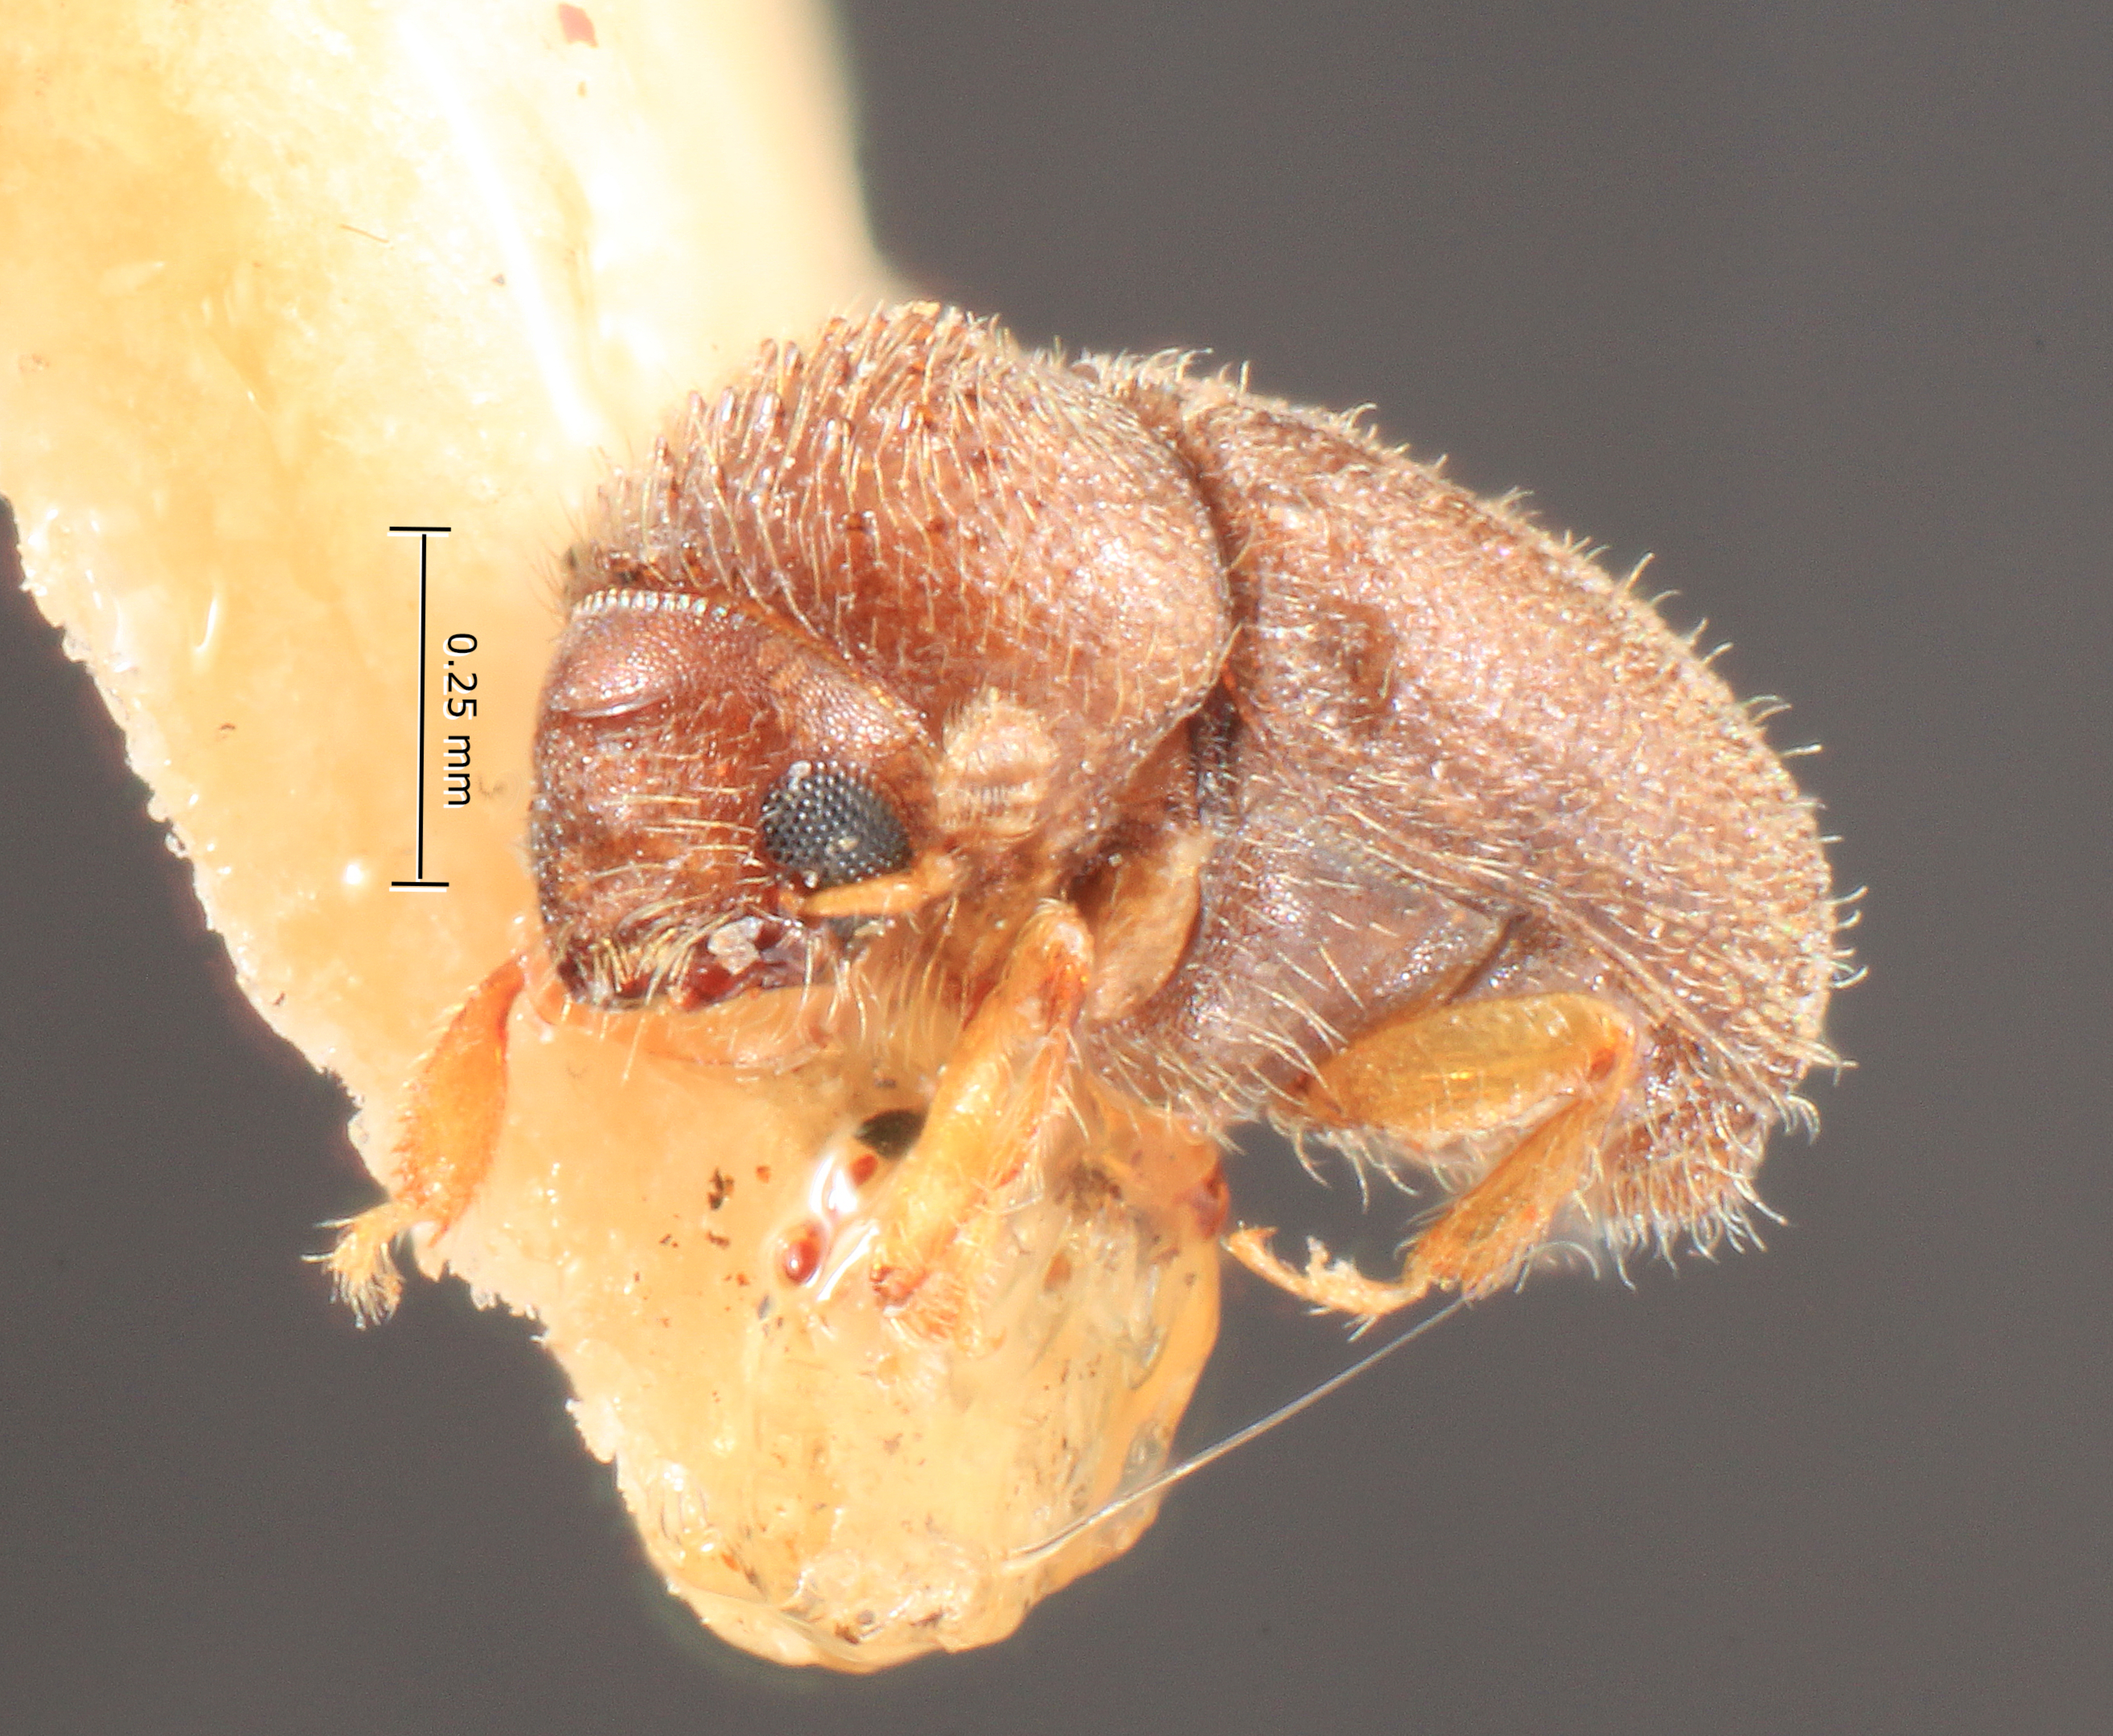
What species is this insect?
Cryphalus mandschuricus
